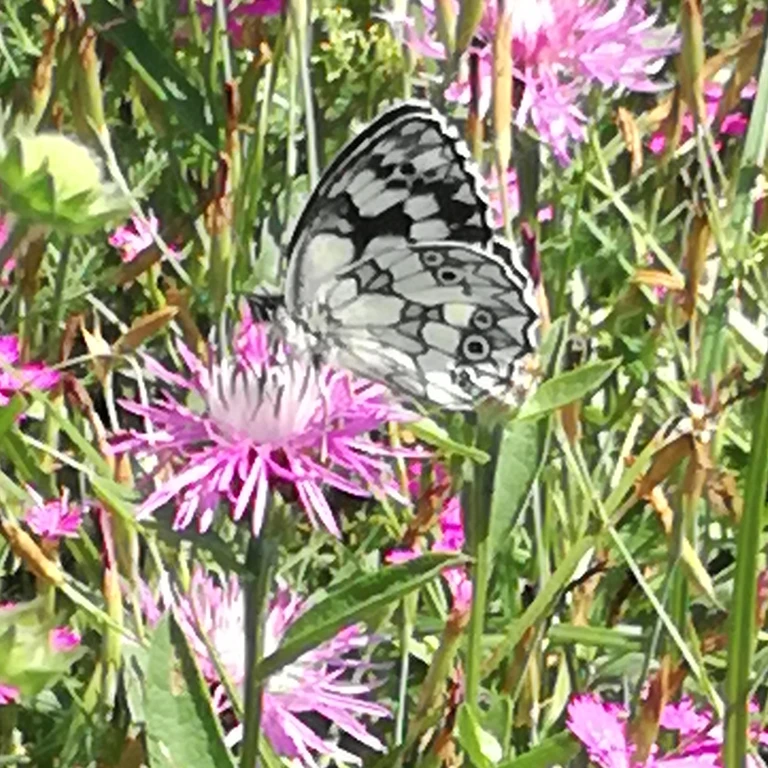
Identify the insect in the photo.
Melanargia galathea
